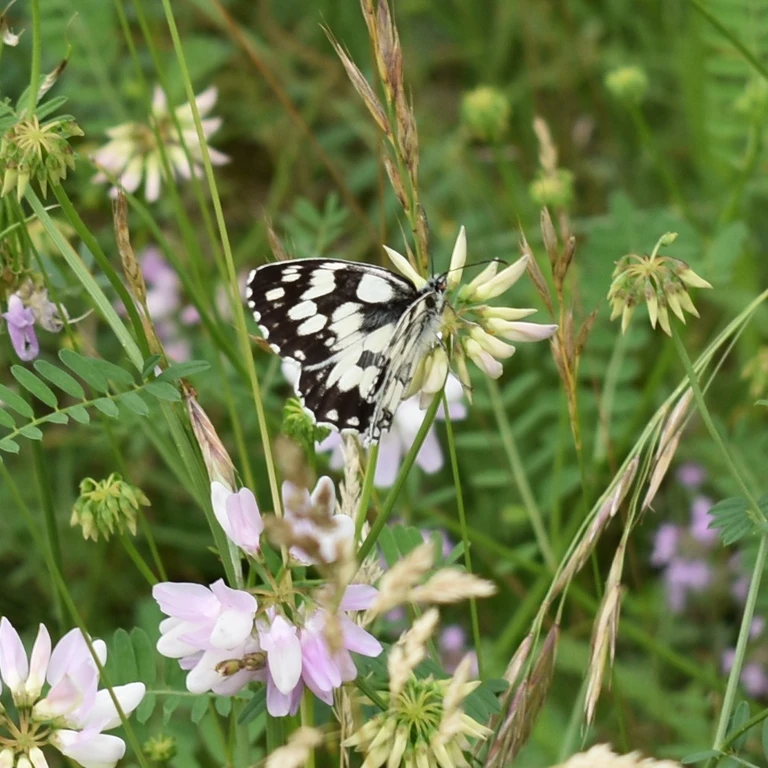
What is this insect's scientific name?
Melanargia galathea
